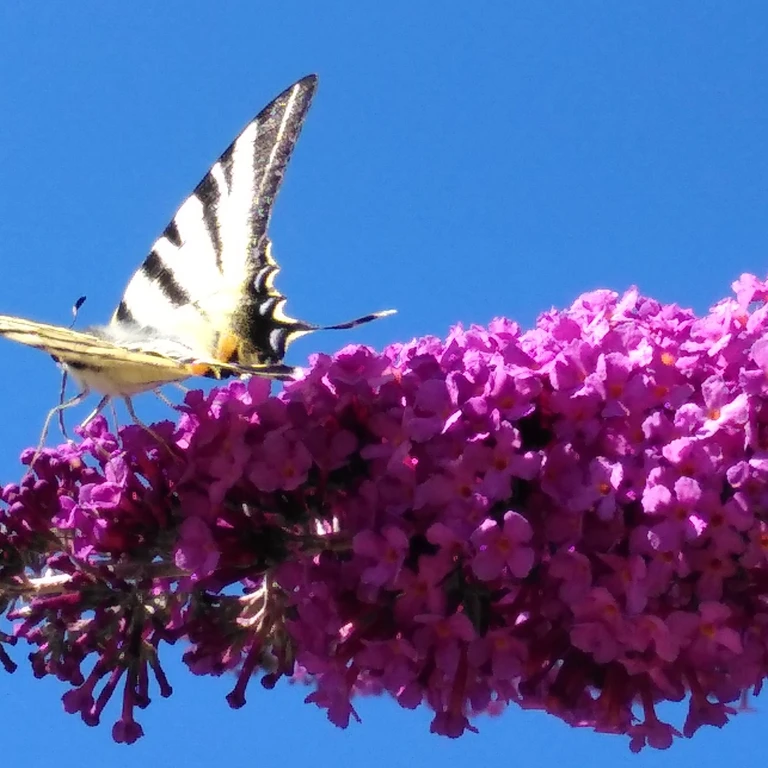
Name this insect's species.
Iphiclides podalirius
